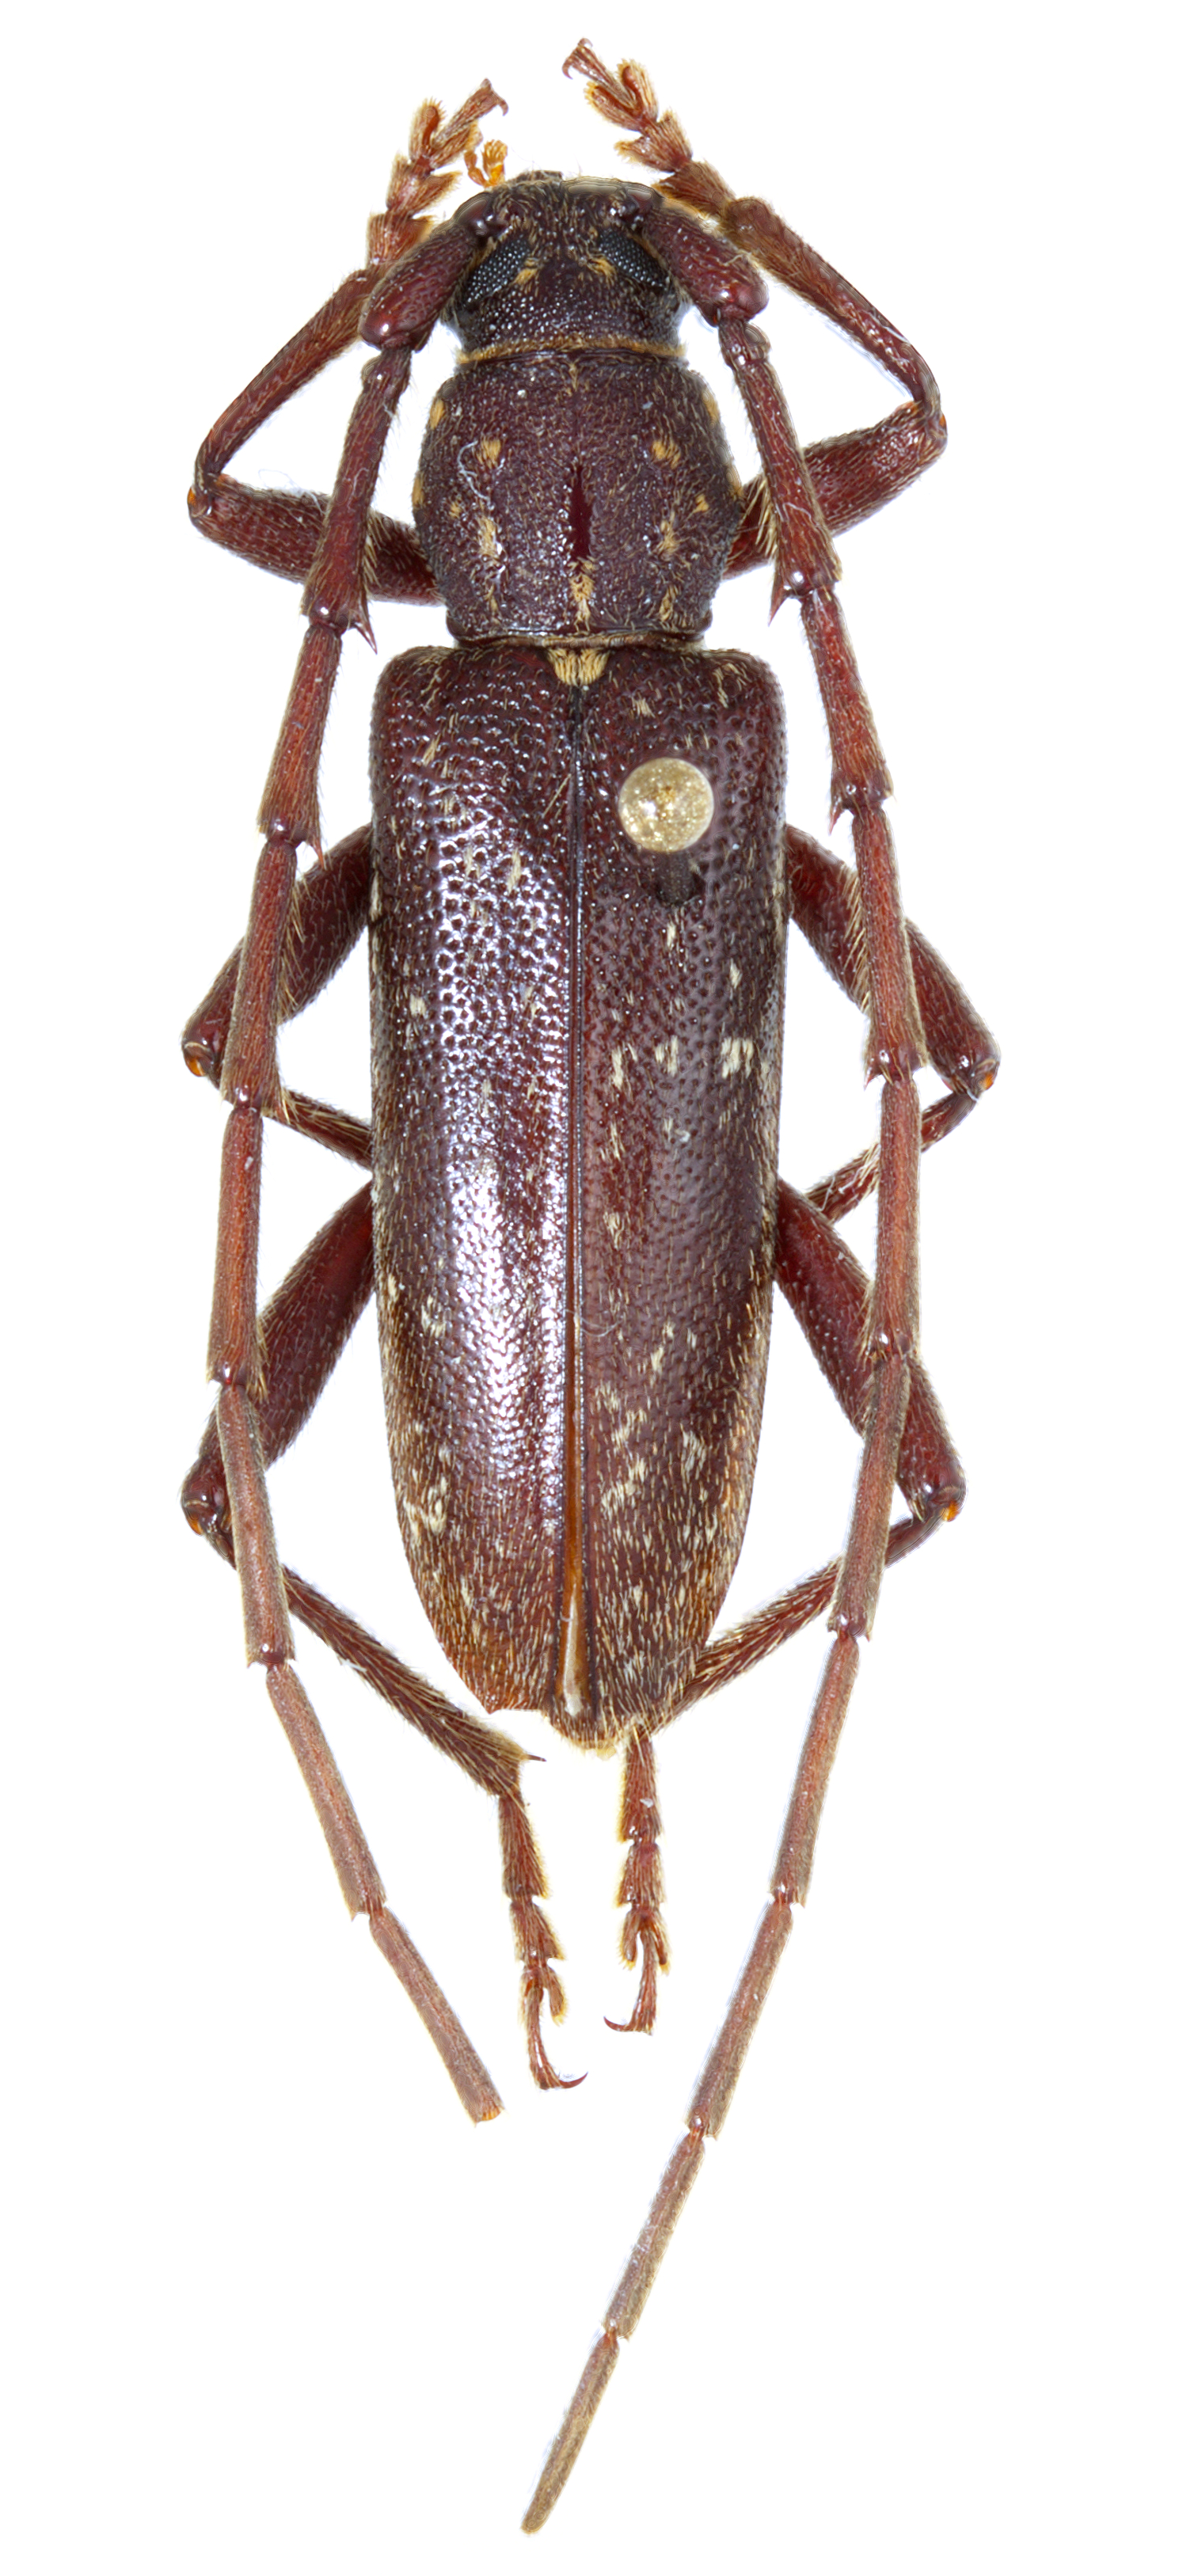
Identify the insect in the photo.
Orwellion gibbulum
